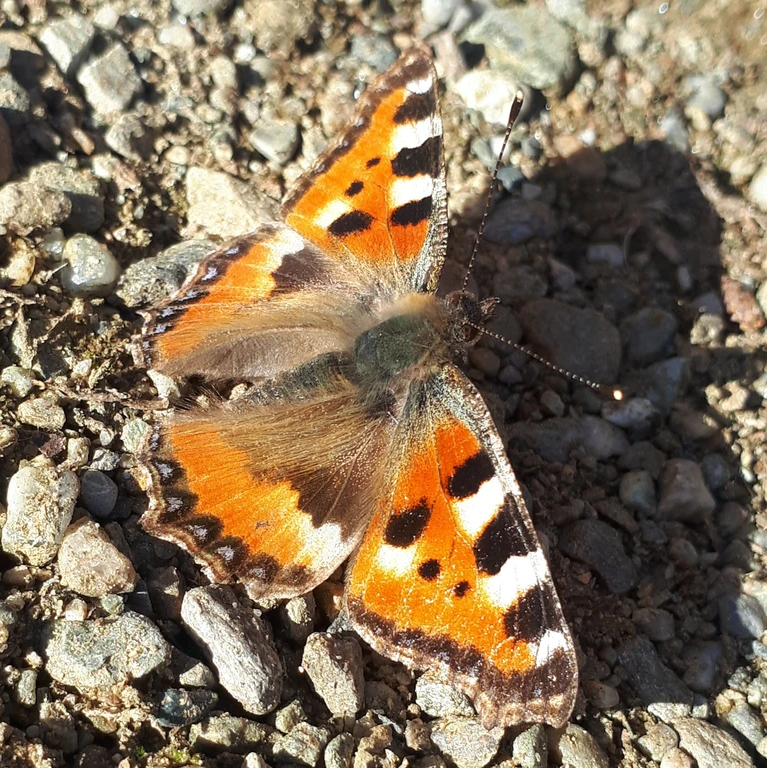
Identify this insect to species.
Aglais urticae
